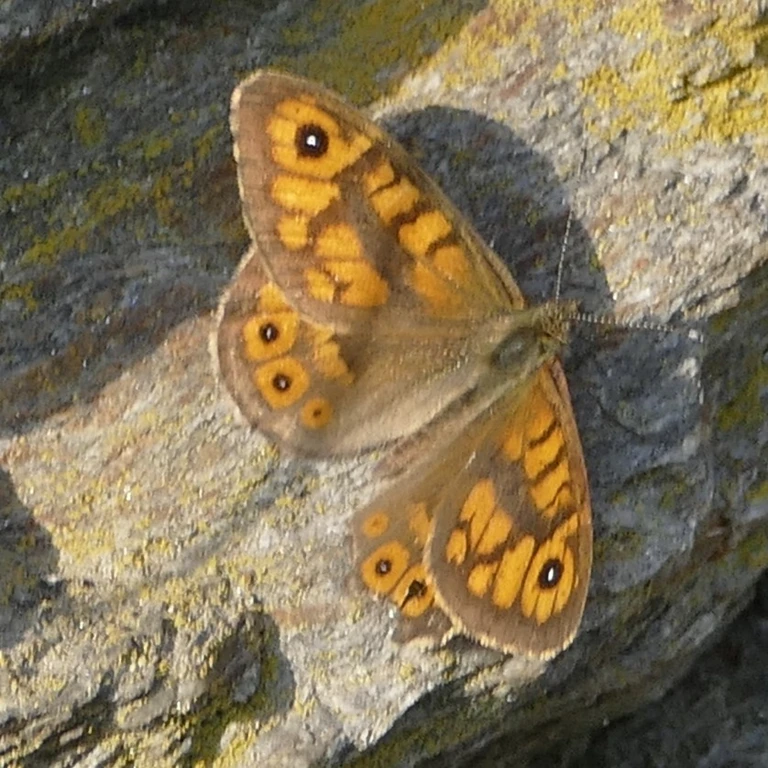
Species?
Lasiommata megera (also Pararge megera)
